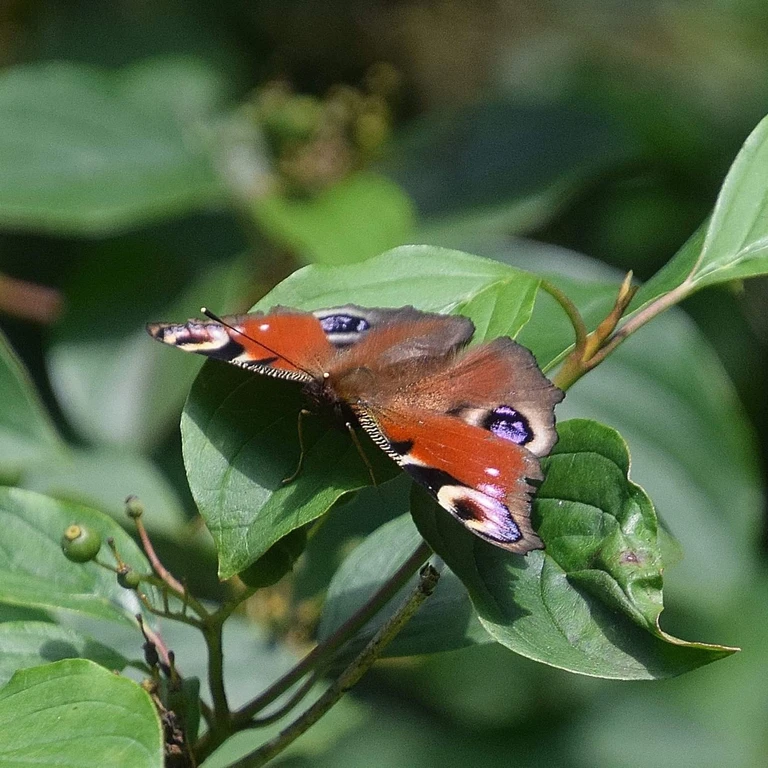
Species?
Aglais io
